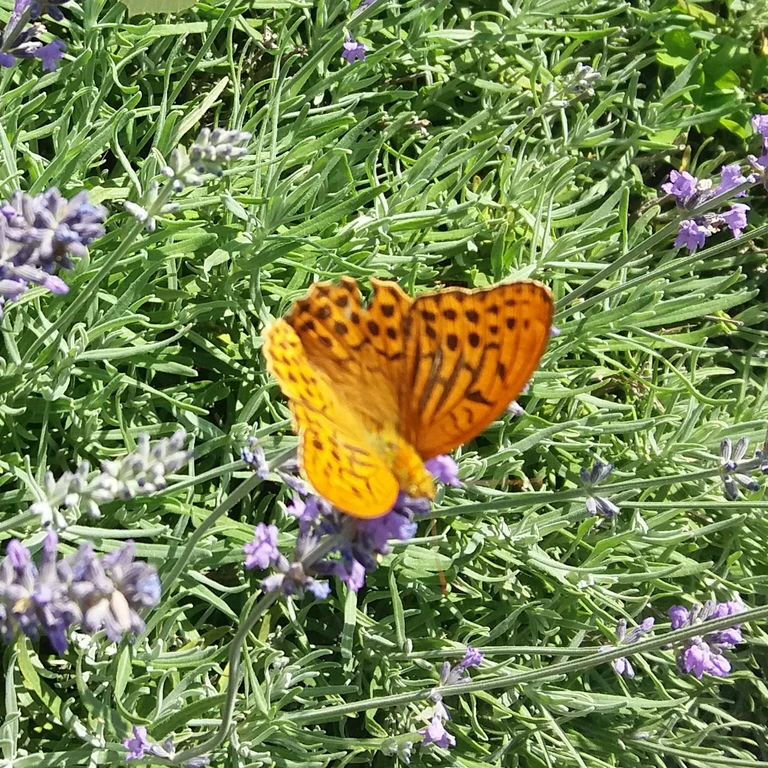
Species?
Argynnis paphia
